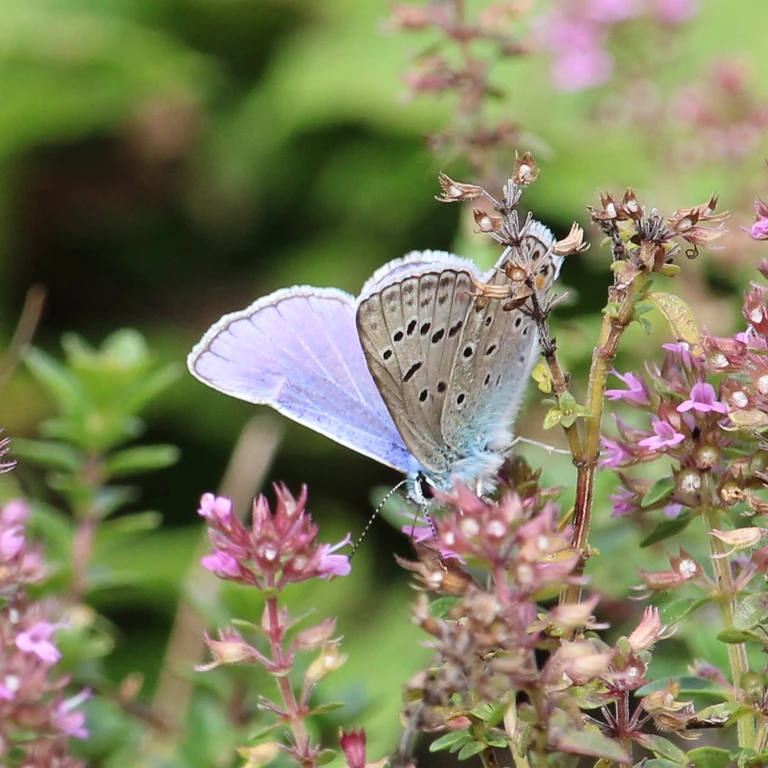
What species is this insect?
Polyommatus icarus
